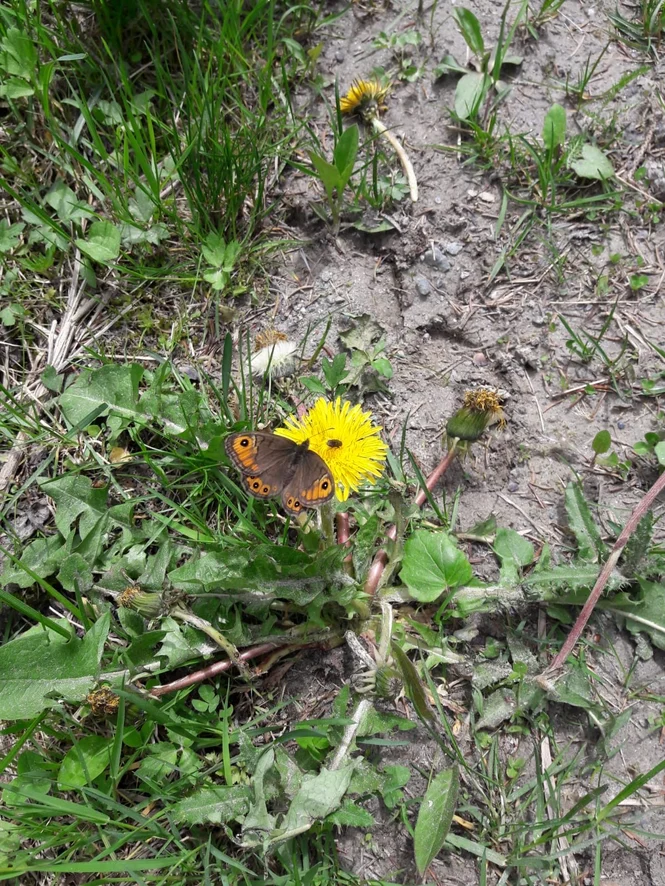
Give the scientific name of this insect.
Lasiommata petropolitana (also Pararge petropolitana)
